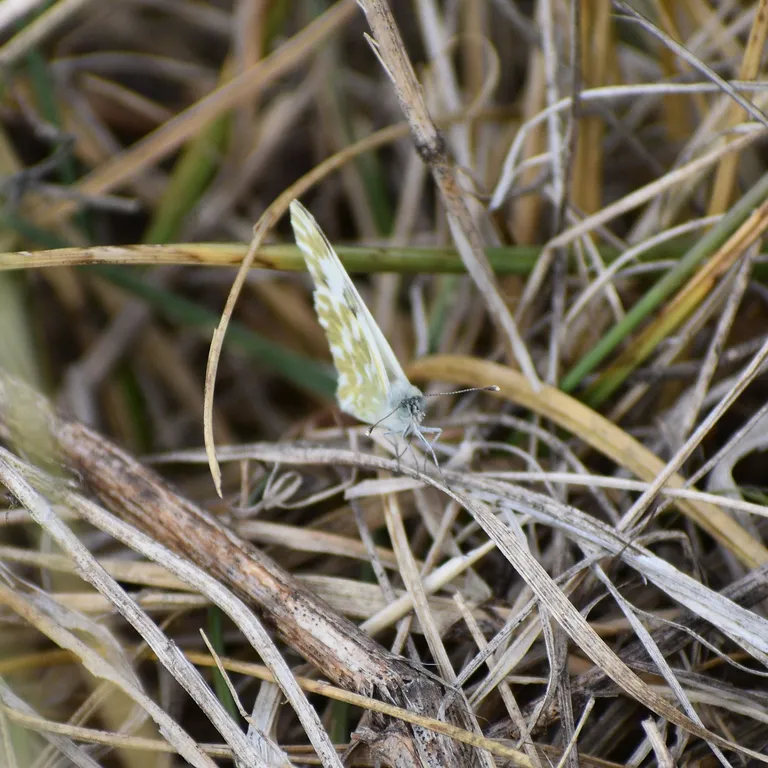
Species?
Pontia edusa
